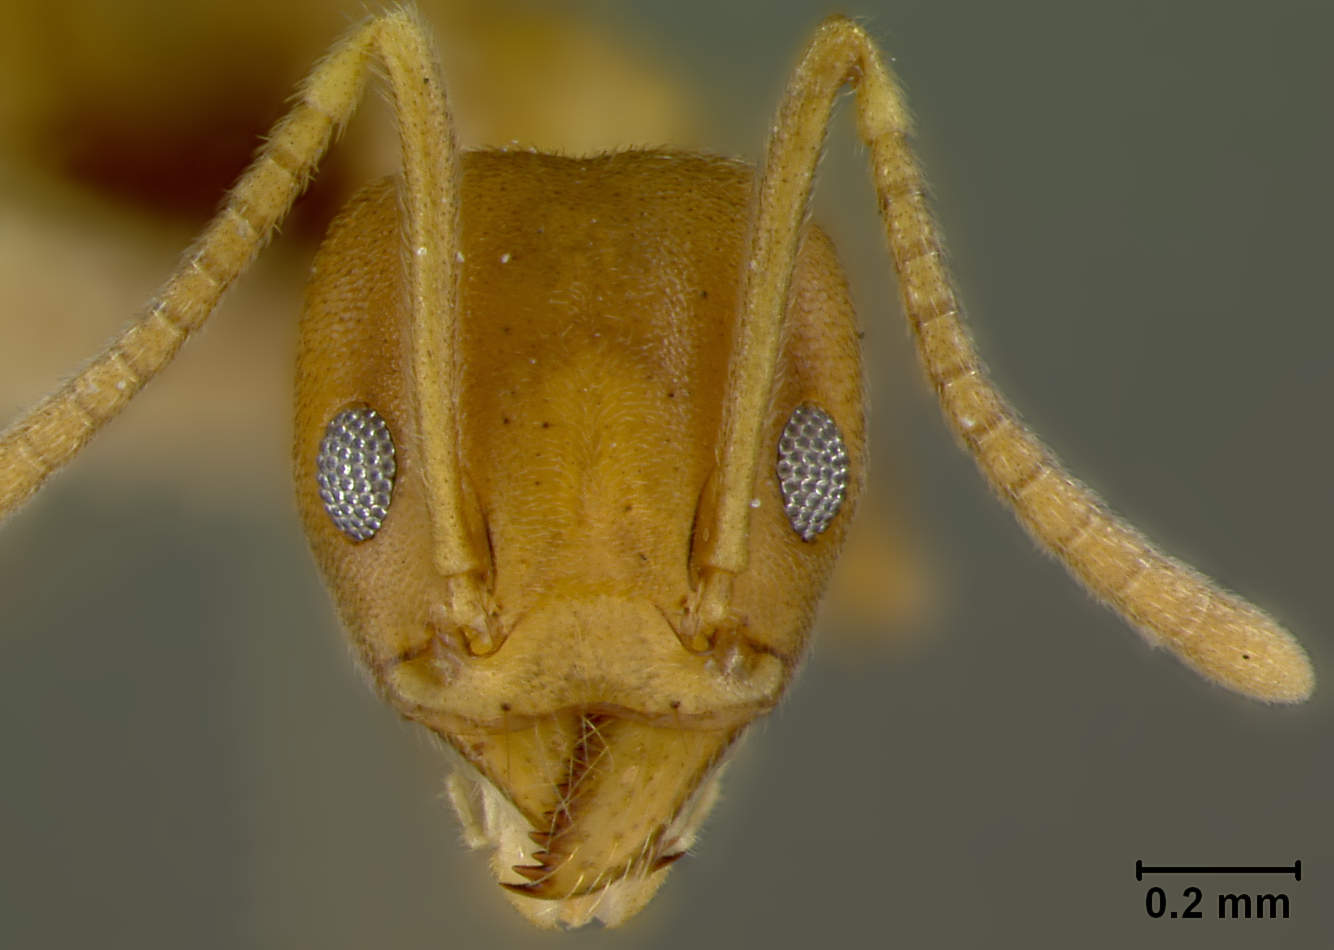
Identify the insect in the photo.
Tapinoma fulvum
